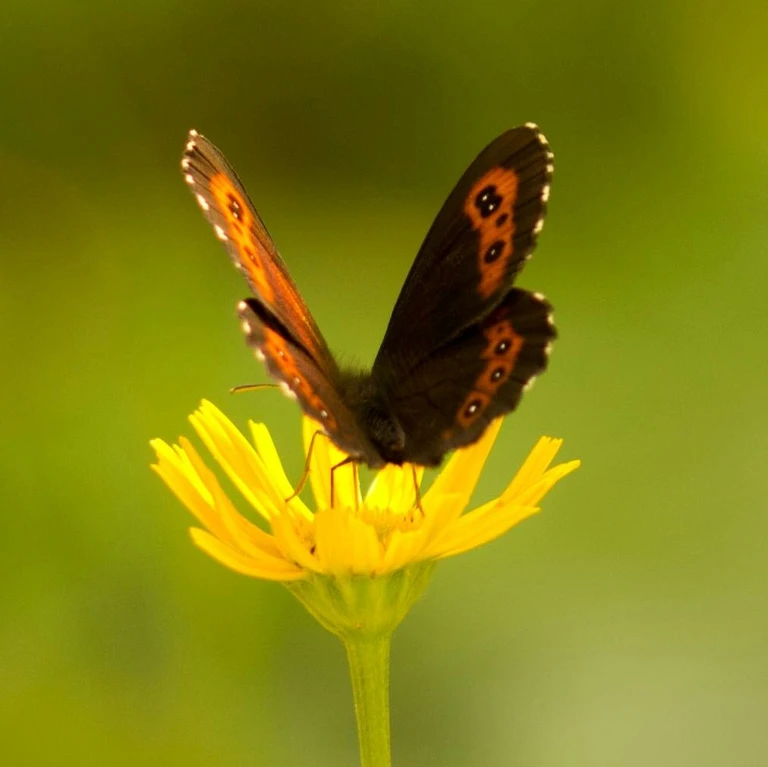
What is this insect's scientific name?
Erebia ligea
